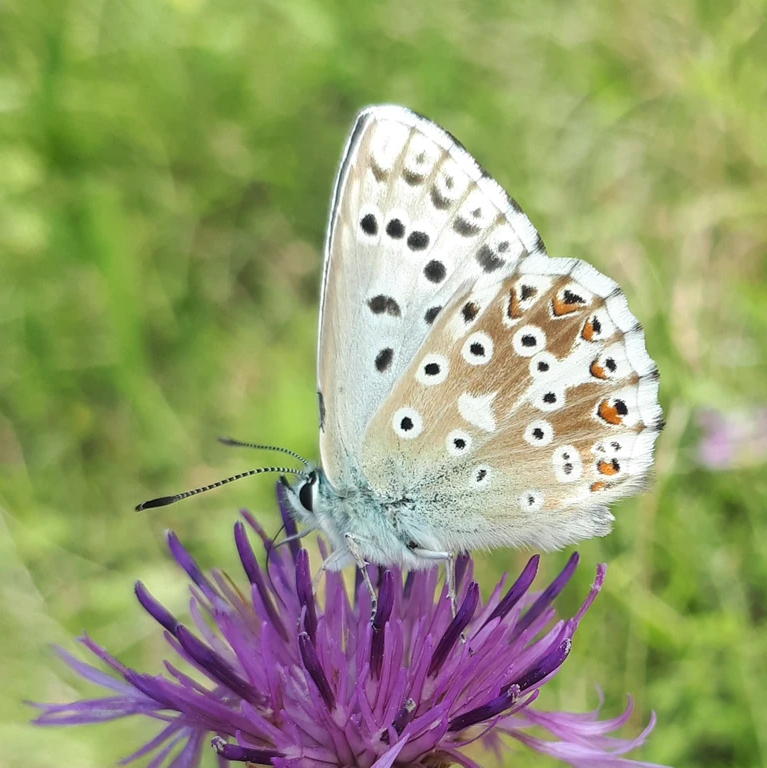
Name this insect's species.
Lysandra coridon
